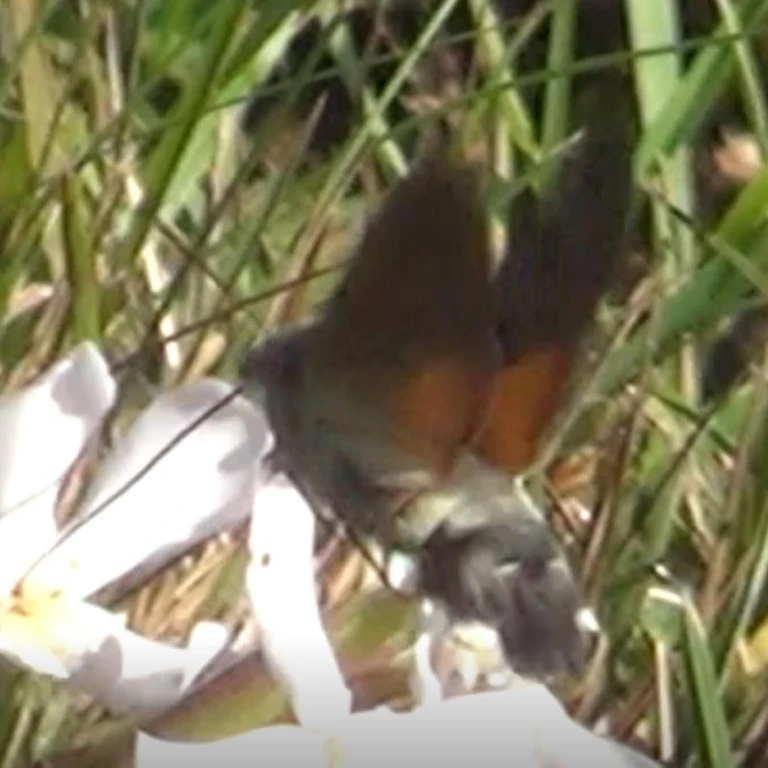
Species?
Macroglossum stellatarum
